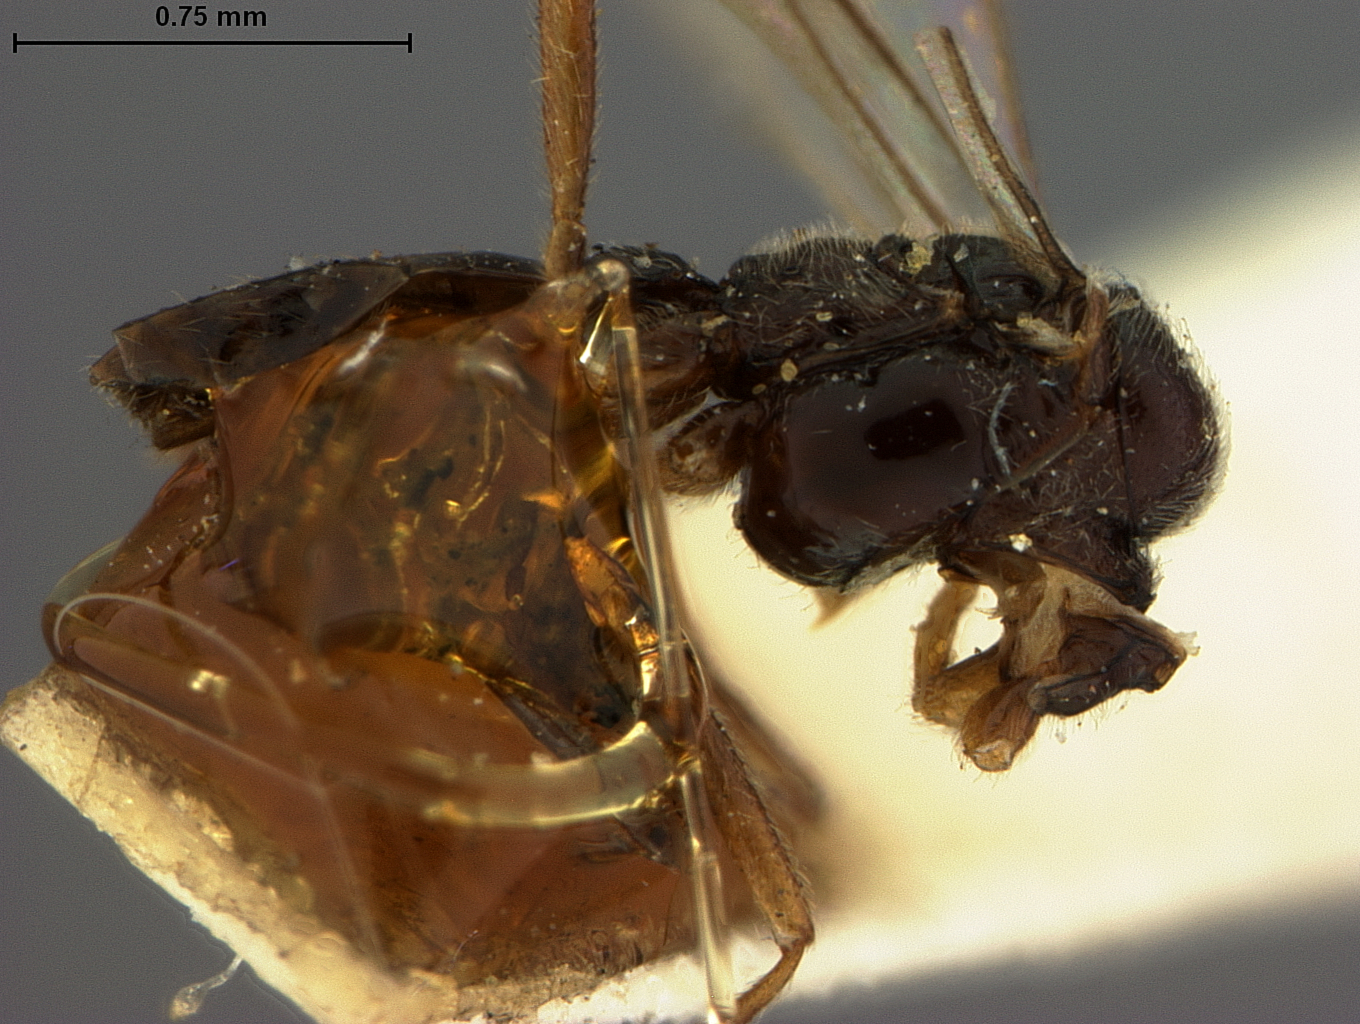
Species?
Praon alaskensis
